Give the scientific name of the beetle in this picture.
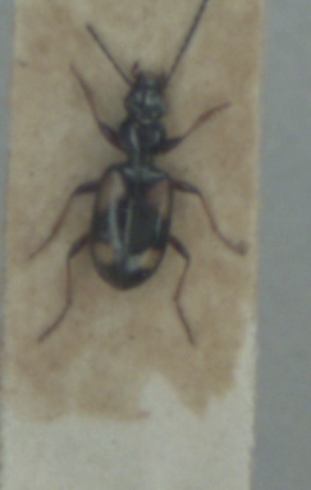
Bembidion illigeri
